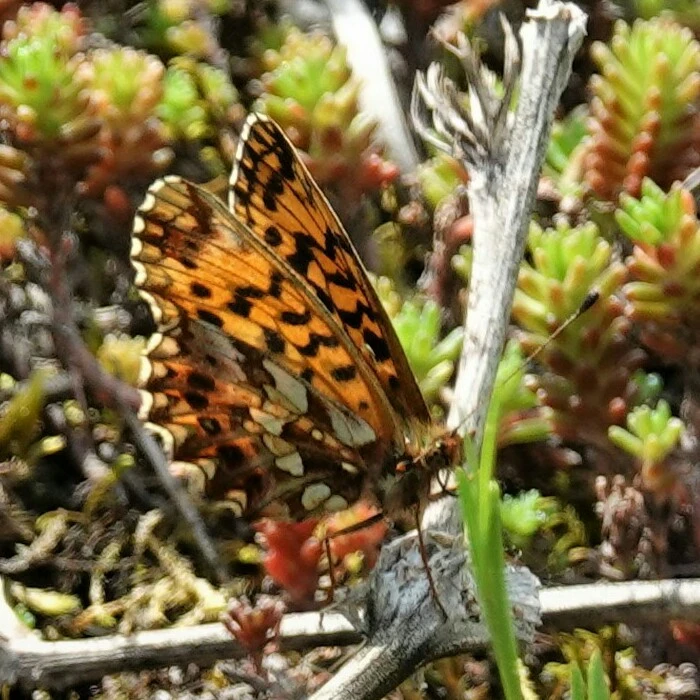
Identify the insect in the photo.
Boloria dia
